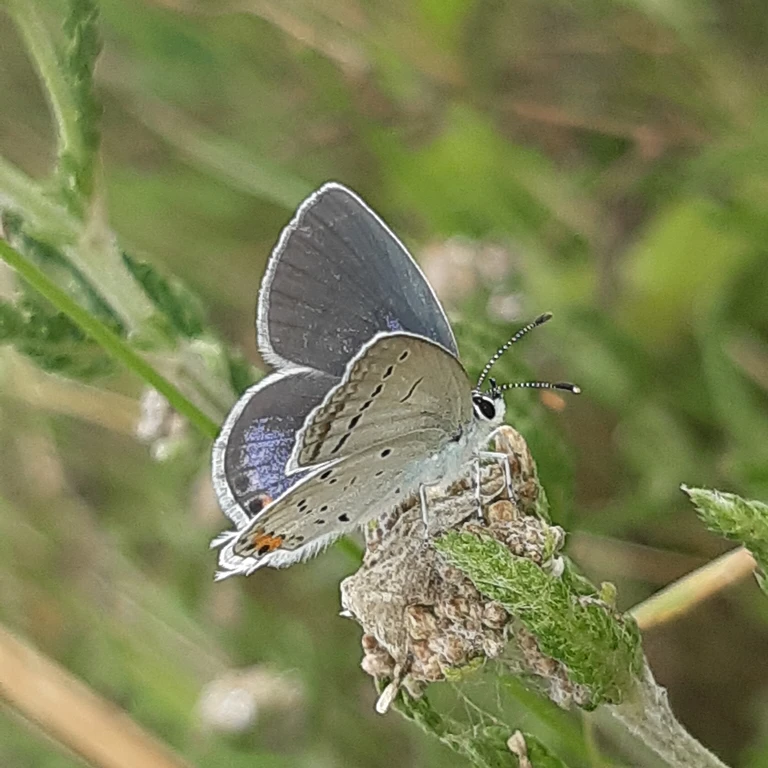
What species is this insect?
Cupido argiades (also Elkalyce argiades)
